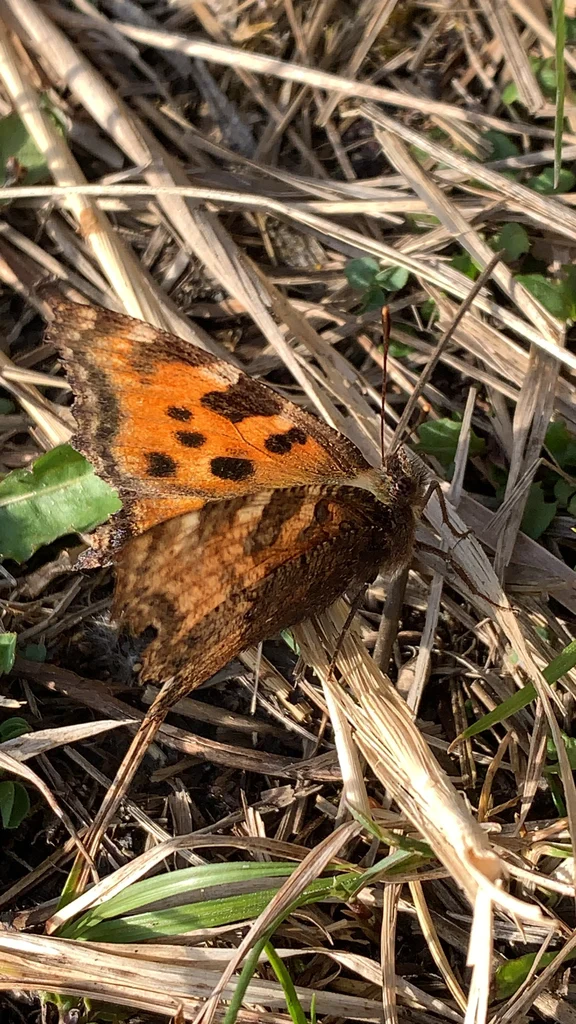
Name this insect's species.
Nymphalis polychloros
